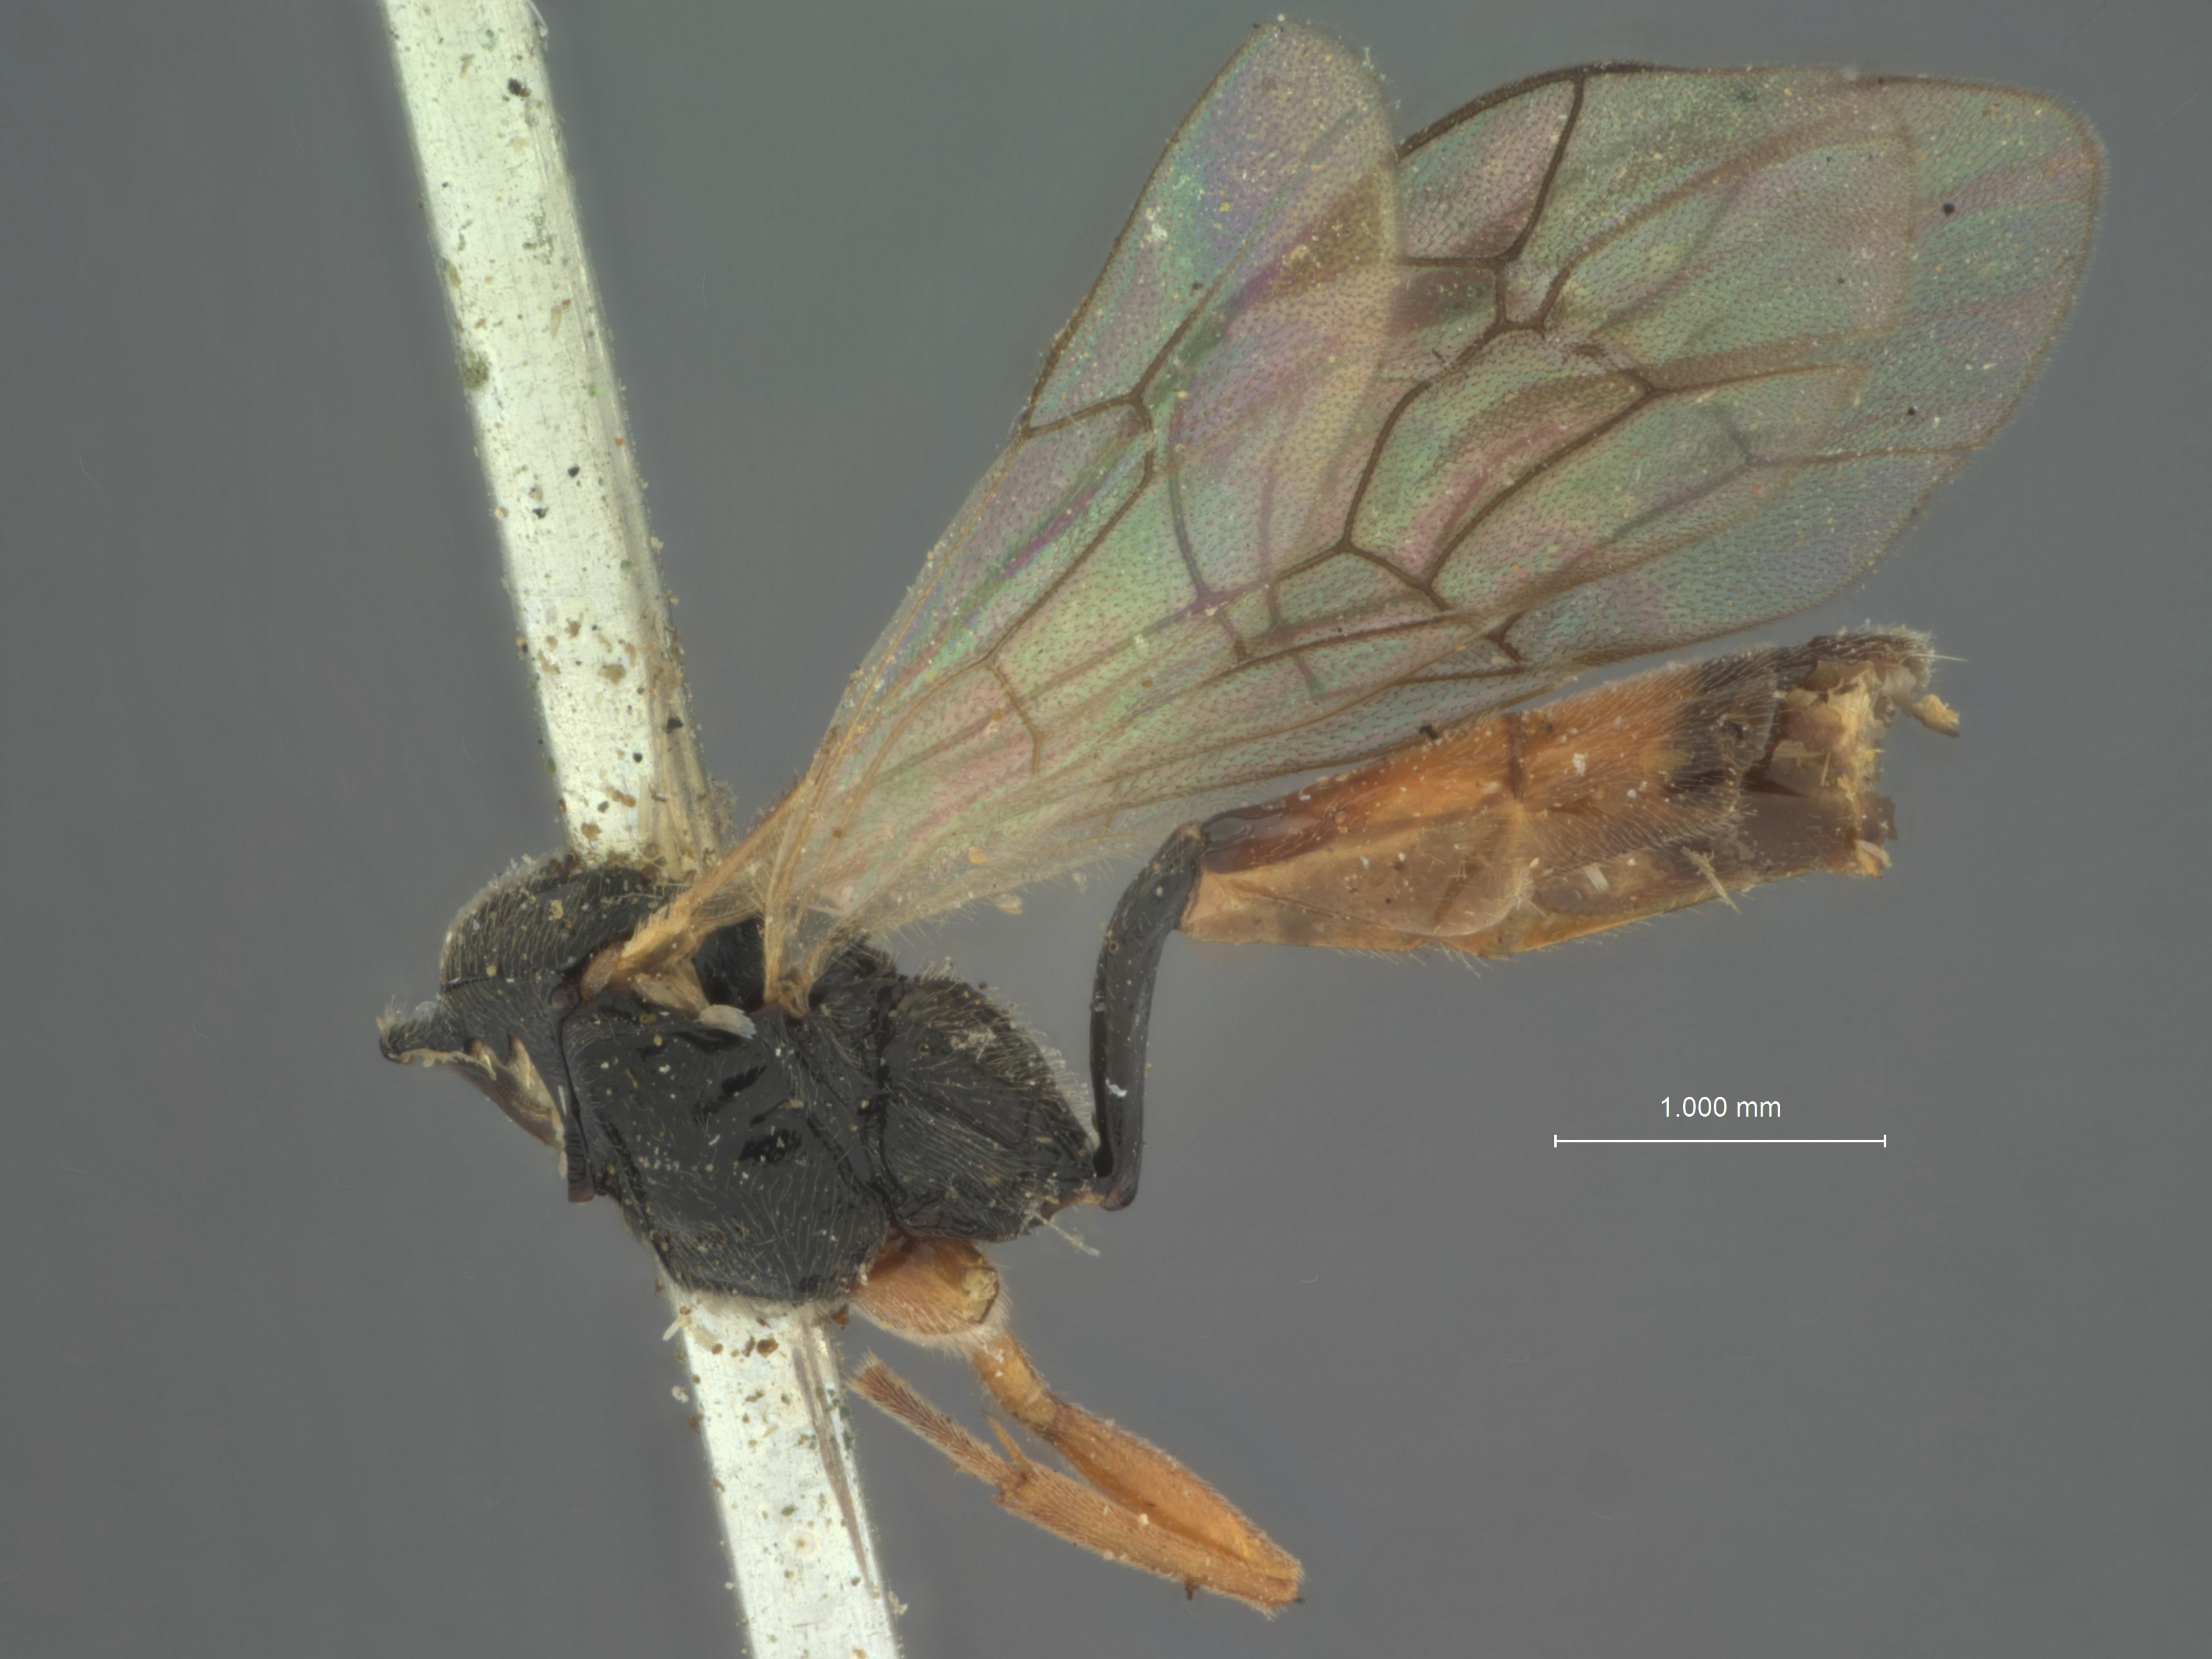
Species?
Exolytus ungensis
